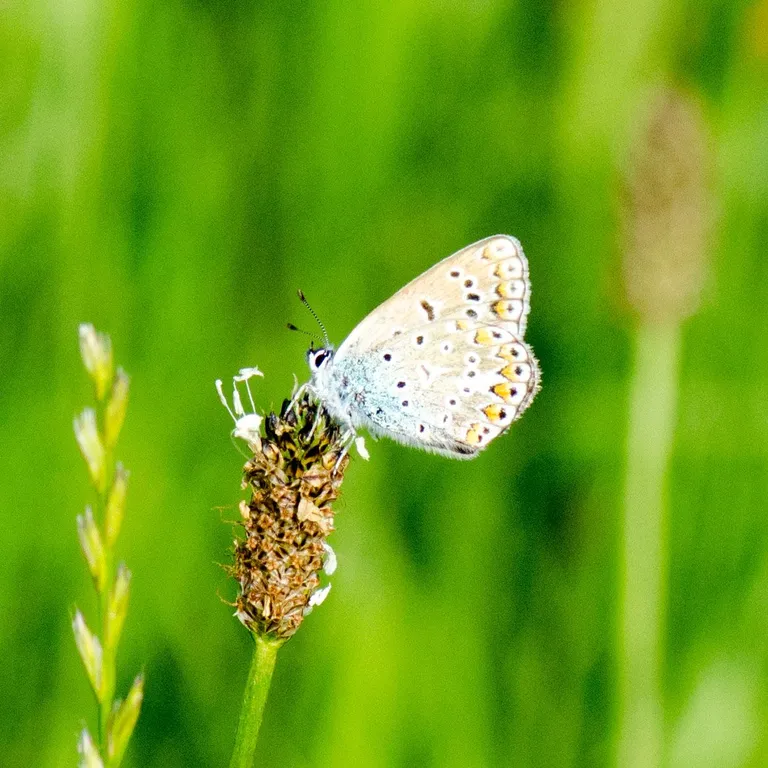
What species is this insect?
Polyommatus icarus
